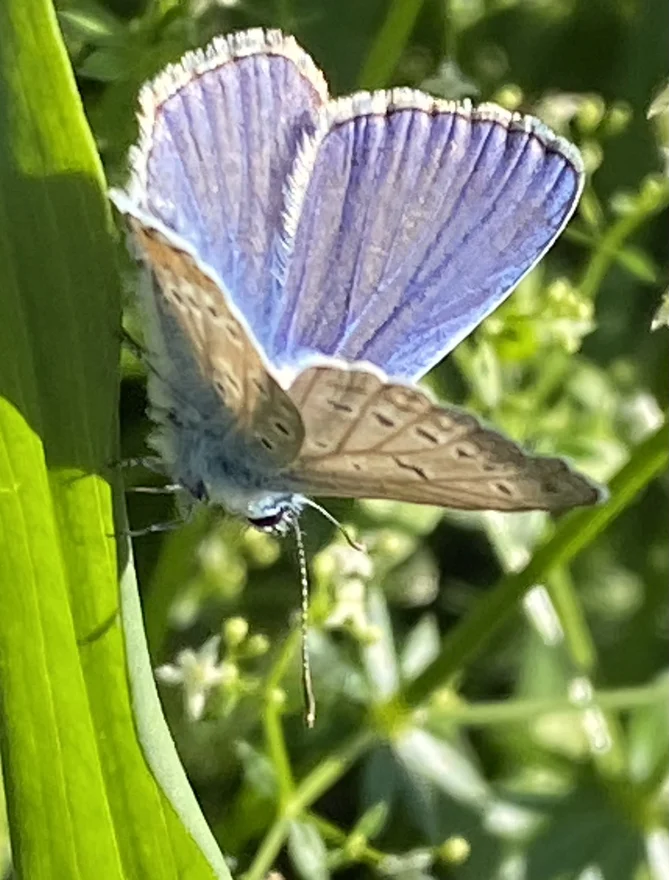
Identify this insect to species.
Polyommatus icarus
